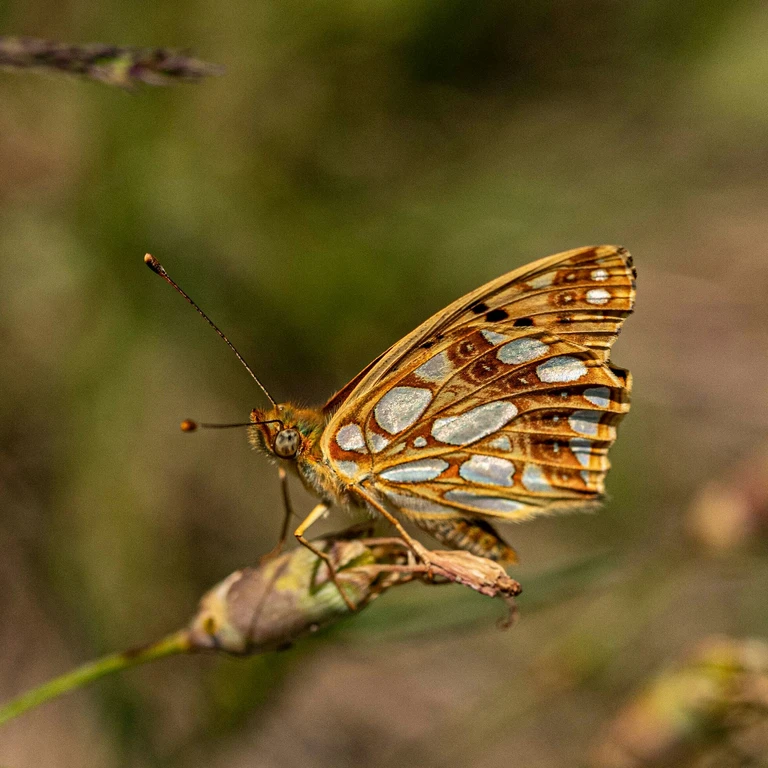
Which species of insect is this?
Issoria lathonia
